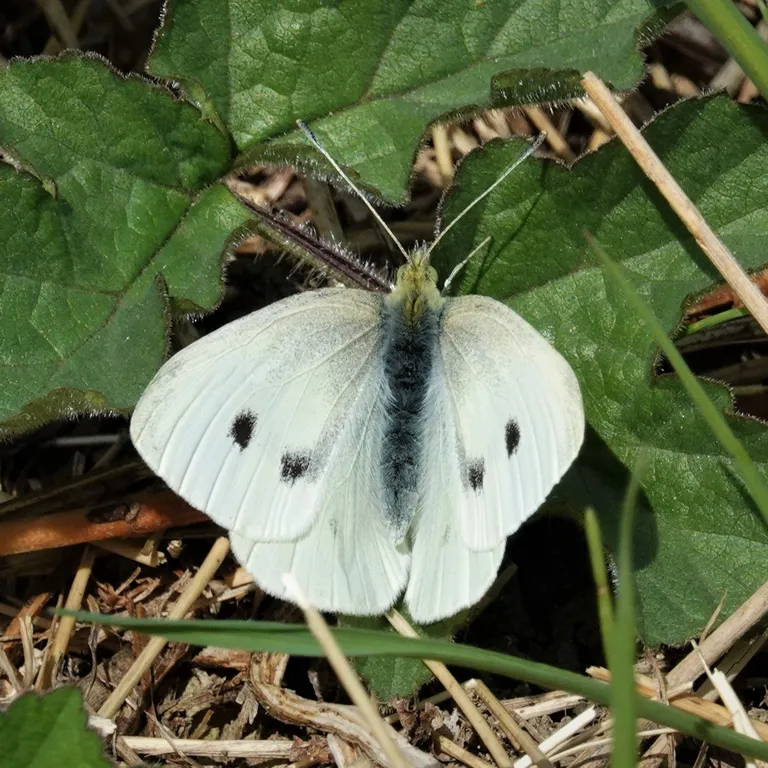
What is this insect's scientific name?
Pieris rapae
